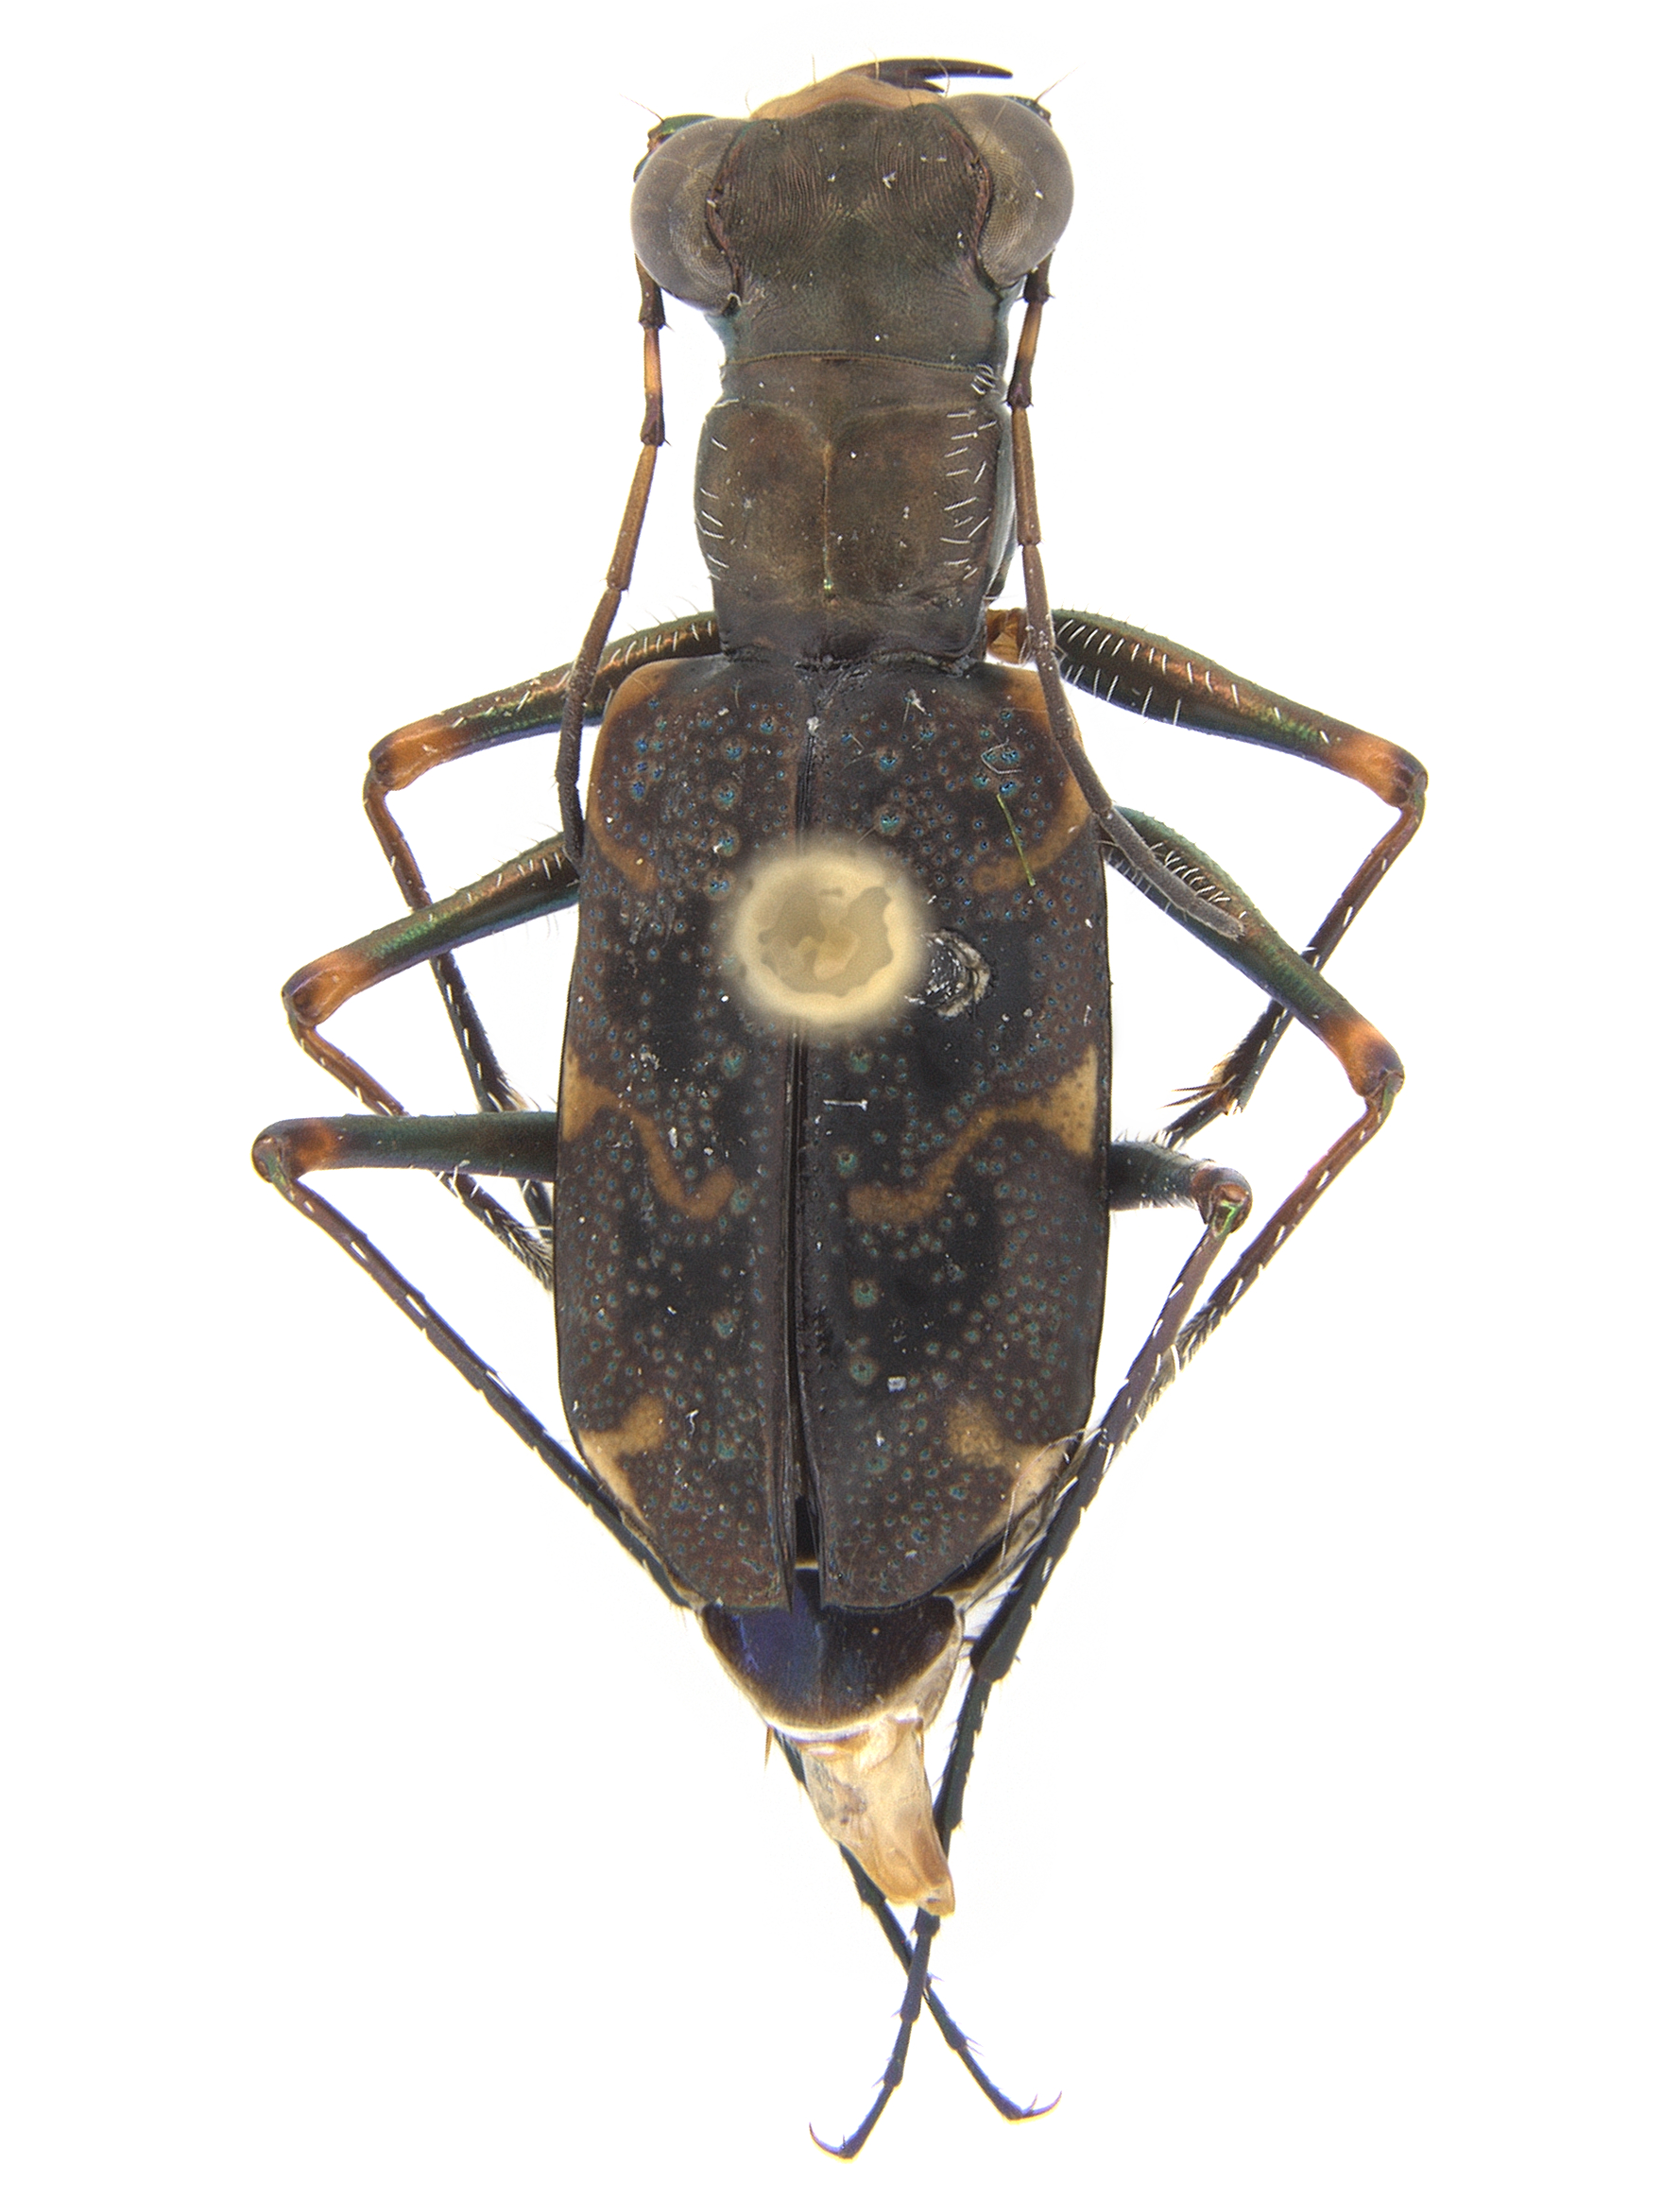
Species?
Oceanella vitiensis
